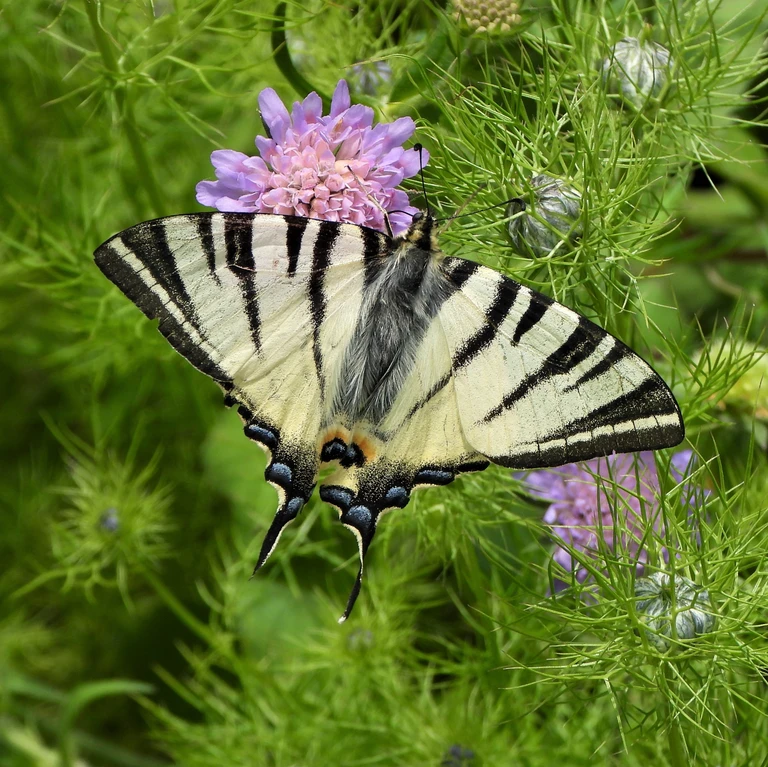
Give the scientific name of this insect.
Iphiclides podalirius
